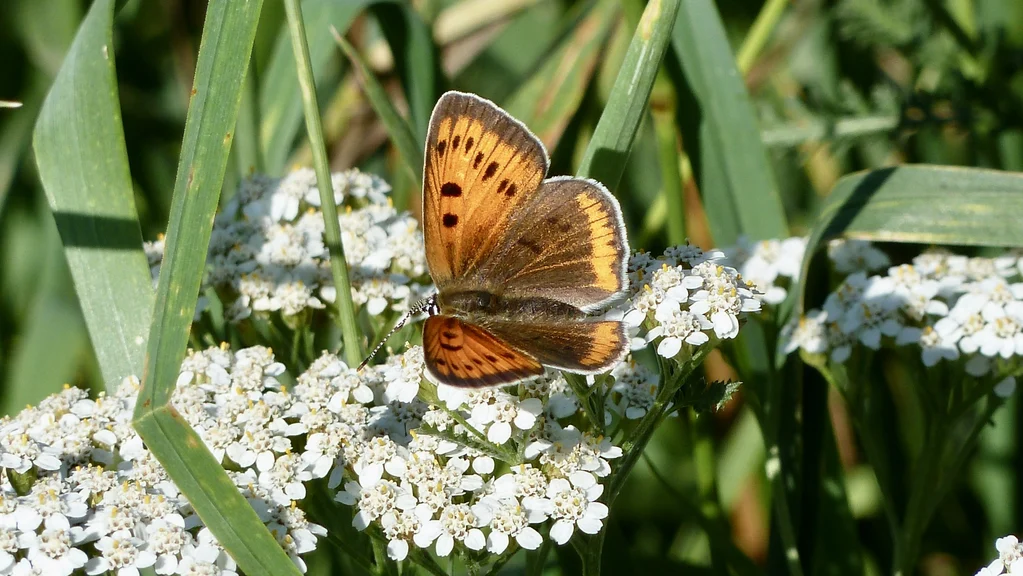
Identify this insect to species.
Lycaena dispar
